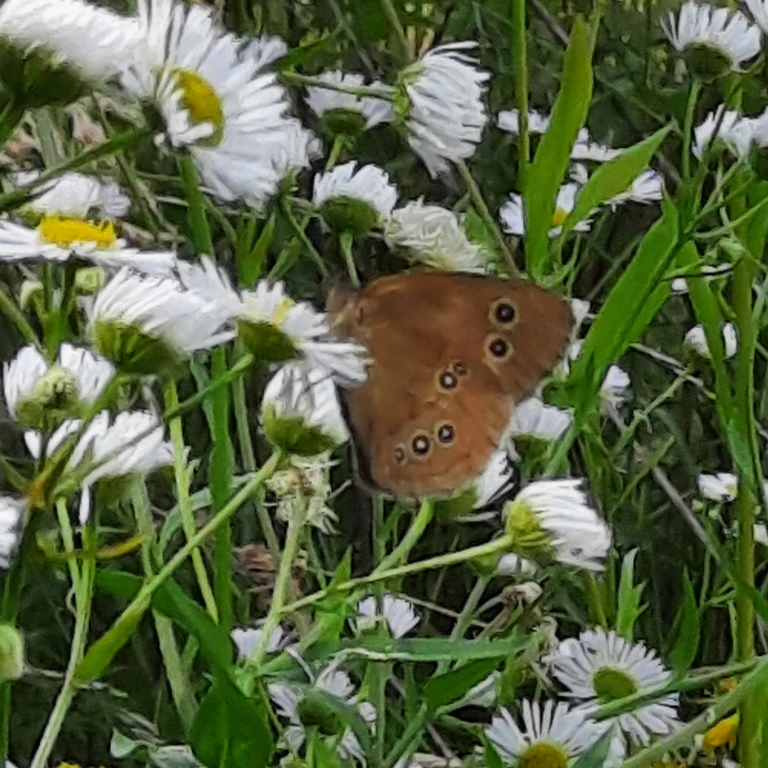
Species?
Aphantopus hyperantus
